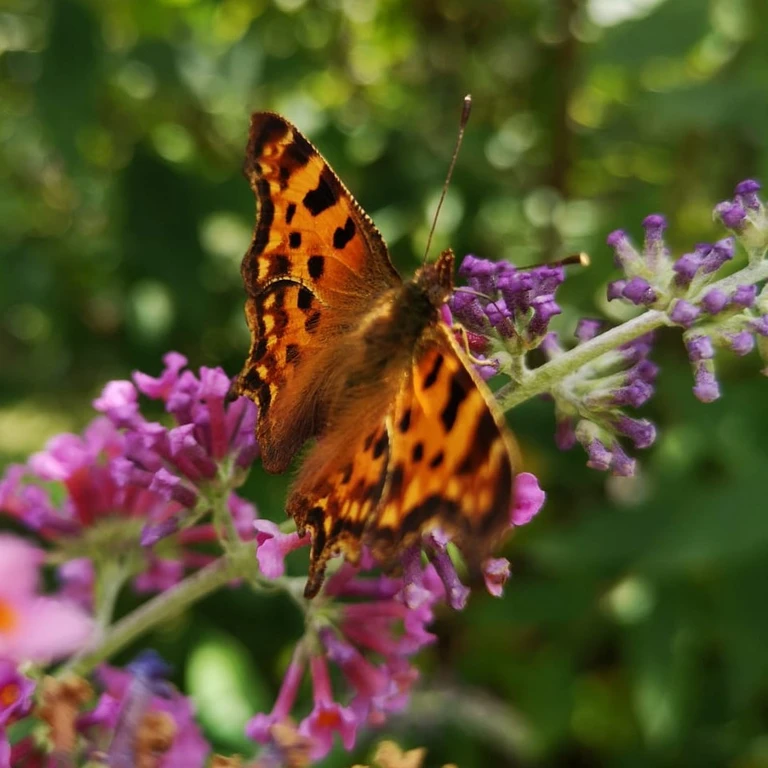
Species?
Polygonia c-album
